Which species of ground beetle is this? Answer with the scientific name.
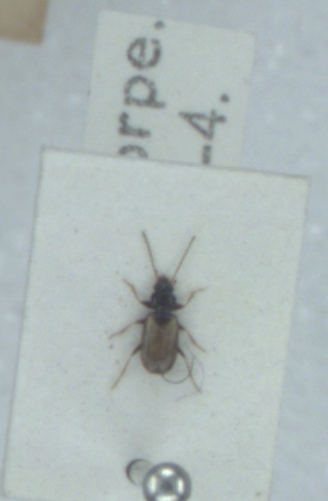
Tachys scutellaris
